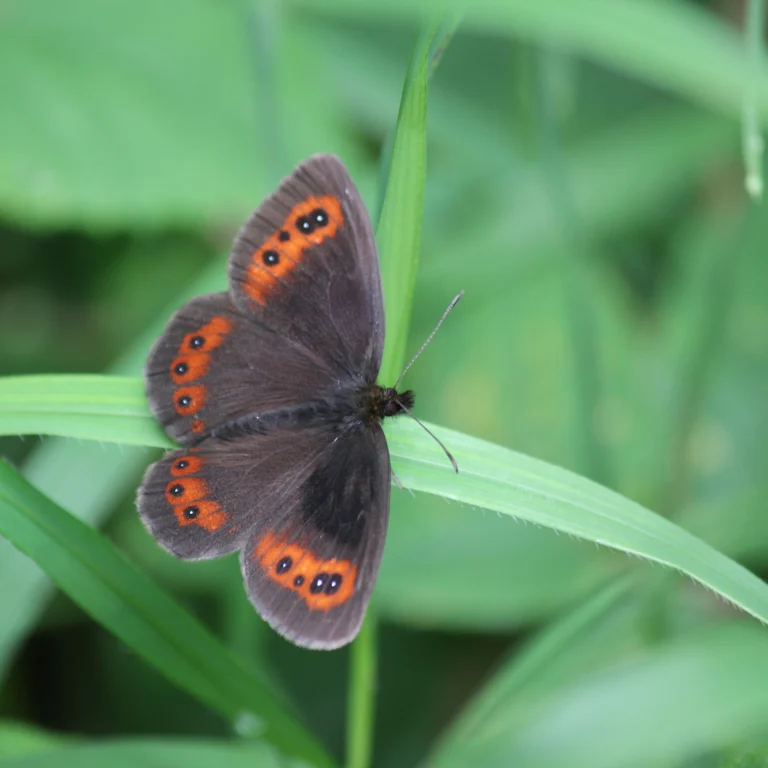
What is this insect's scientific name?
Erebia aethiops
